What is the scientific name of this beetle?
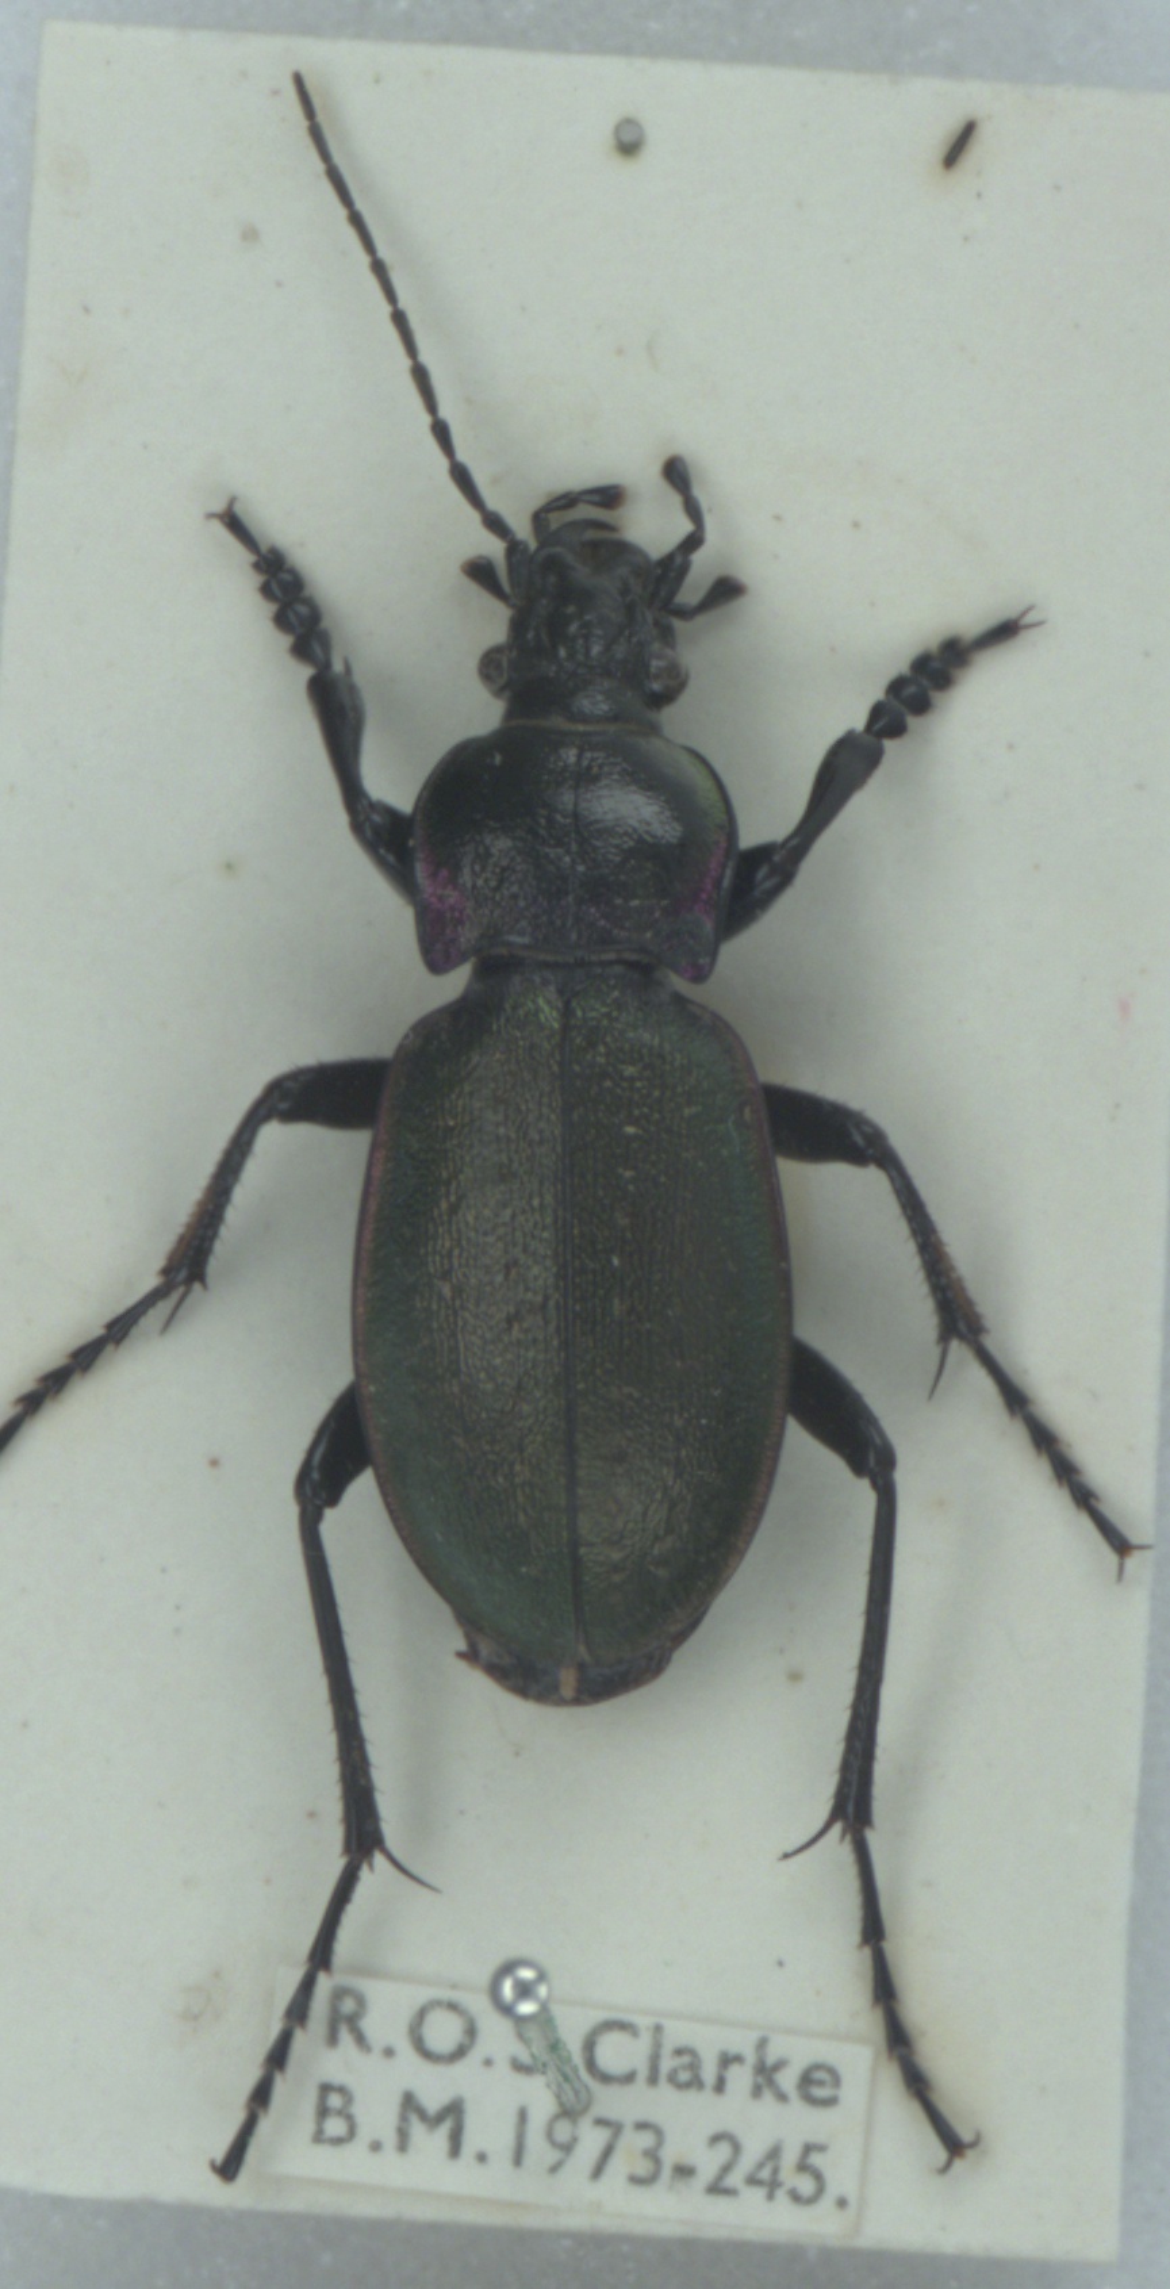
Carabus nemoralis
